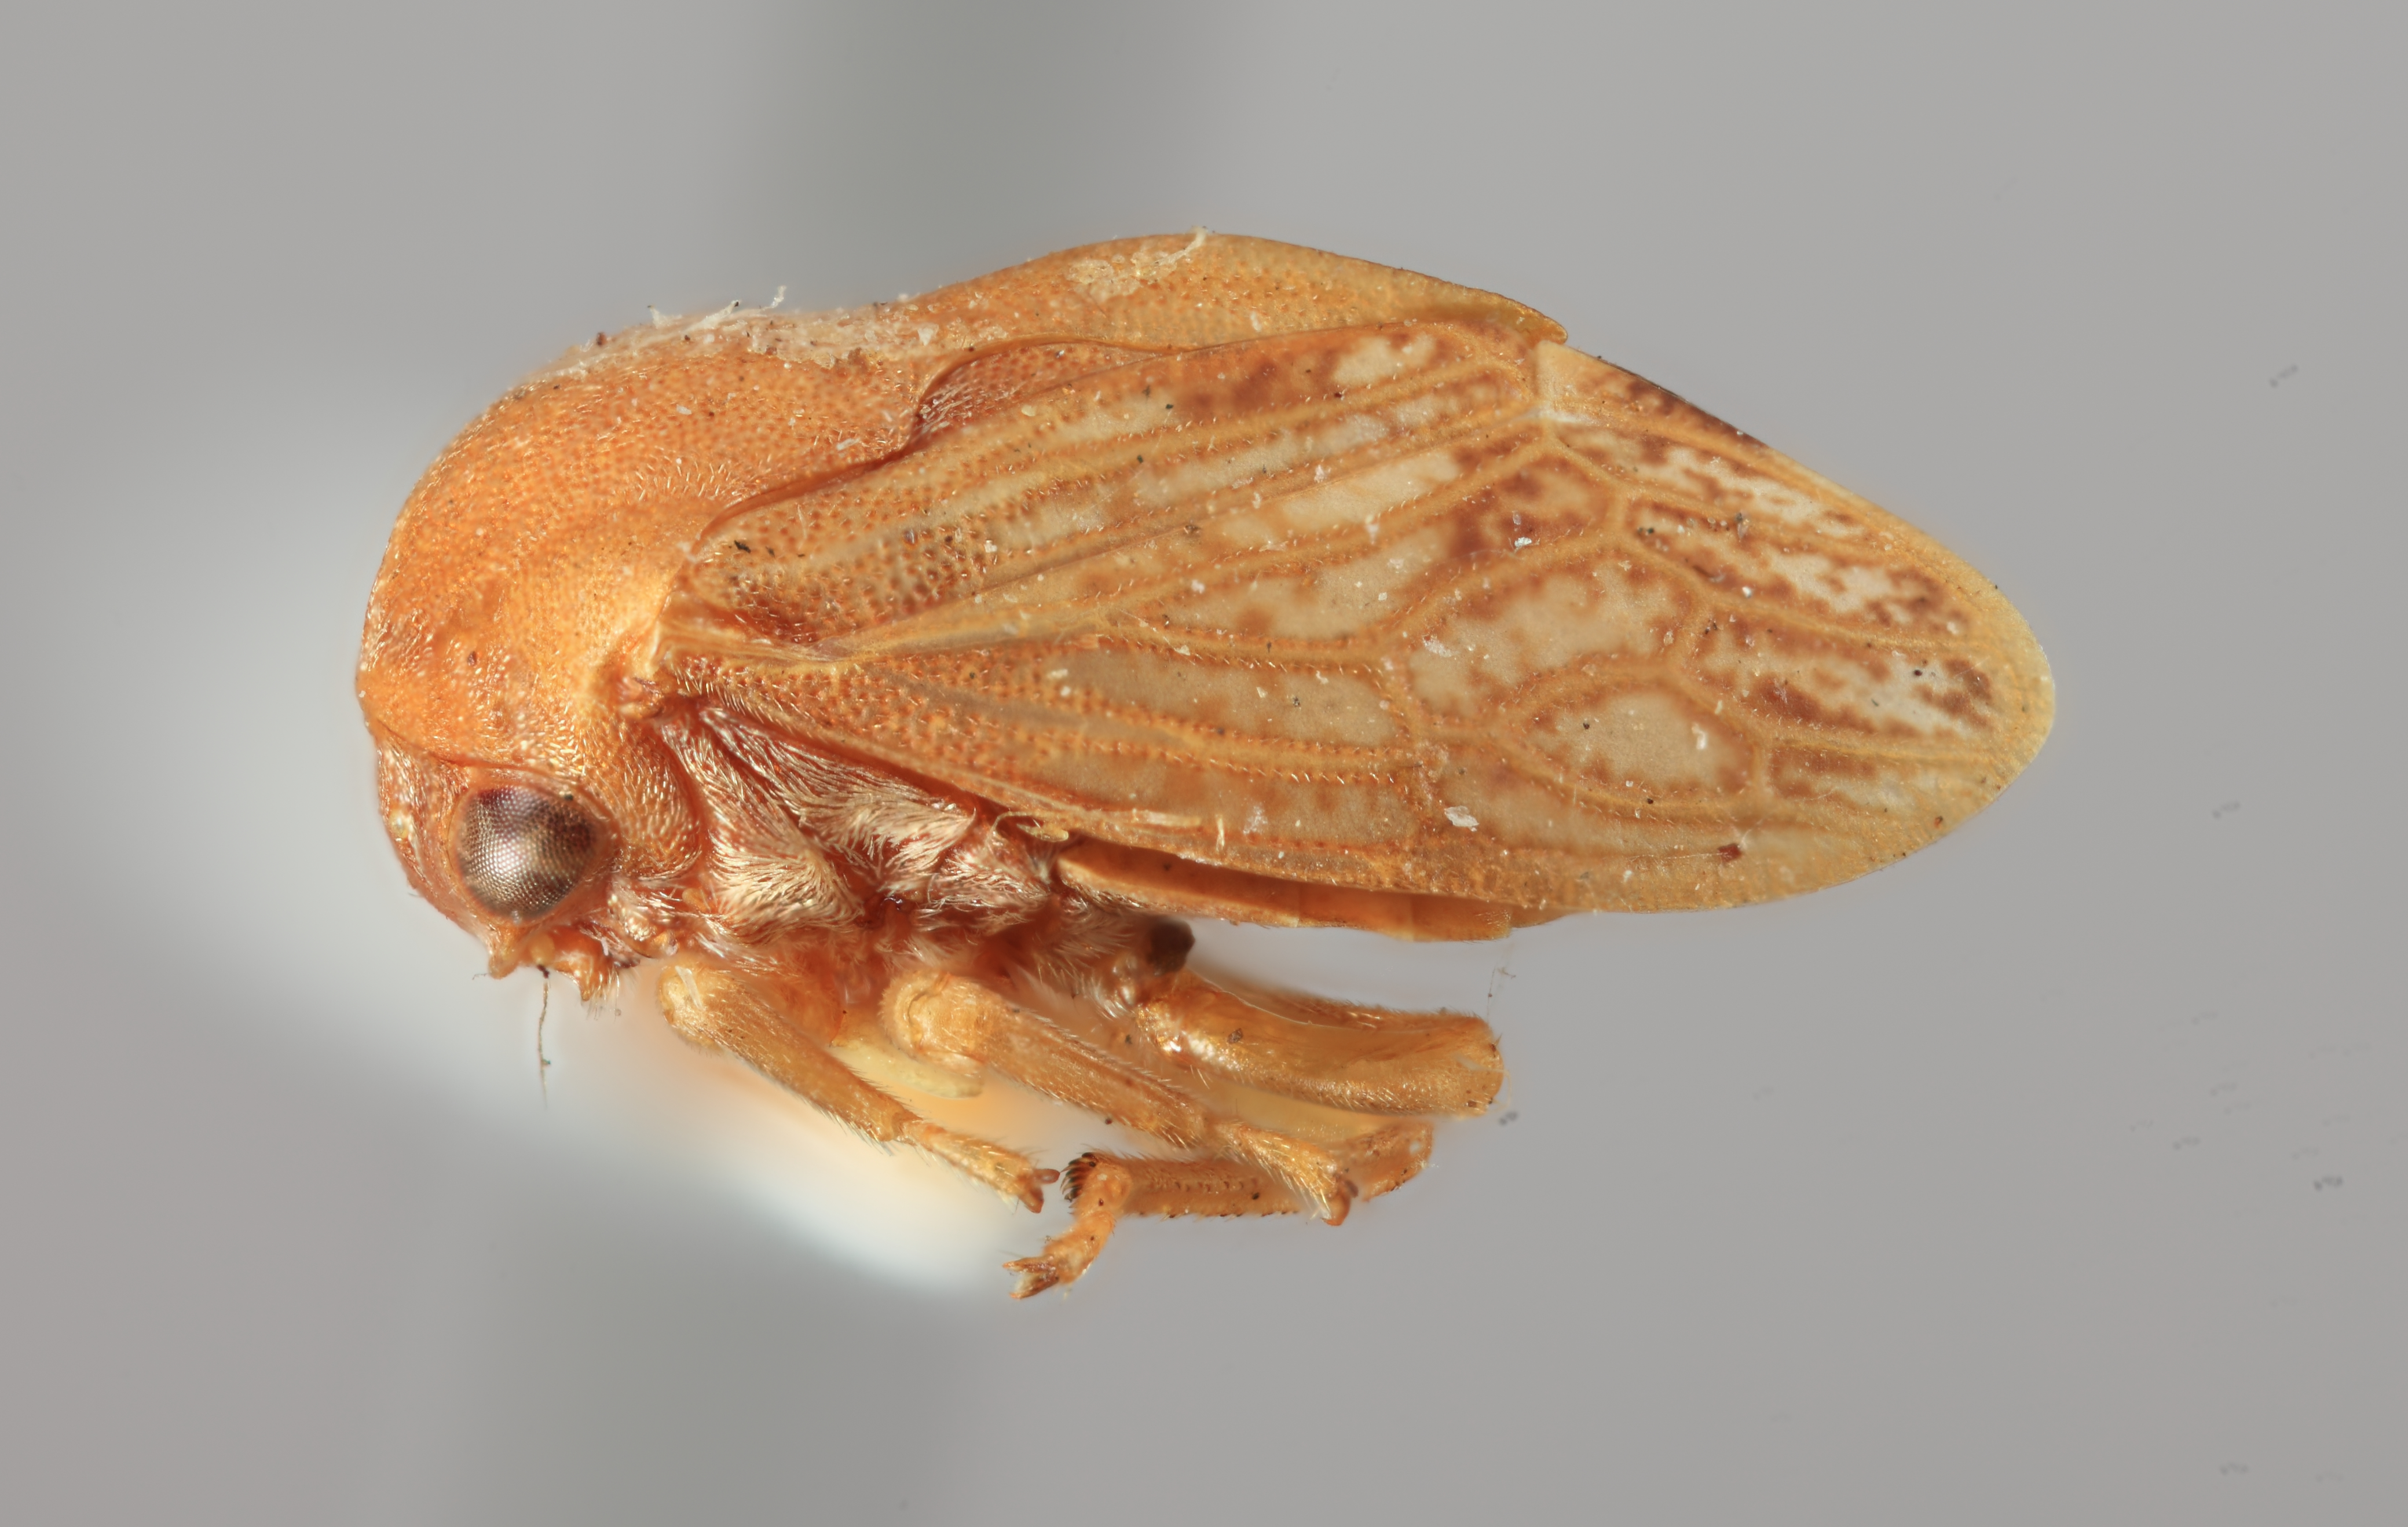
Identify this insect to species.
Gargara luteipennis
